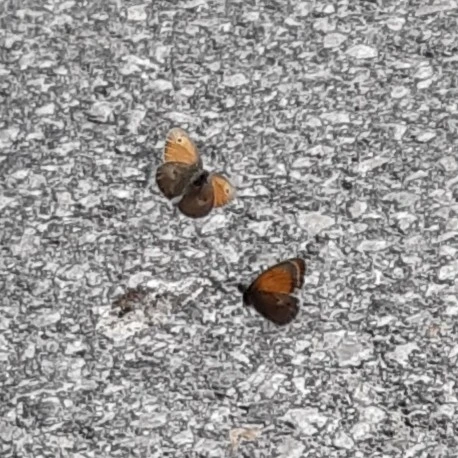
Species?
Coenonympha pamphilus
